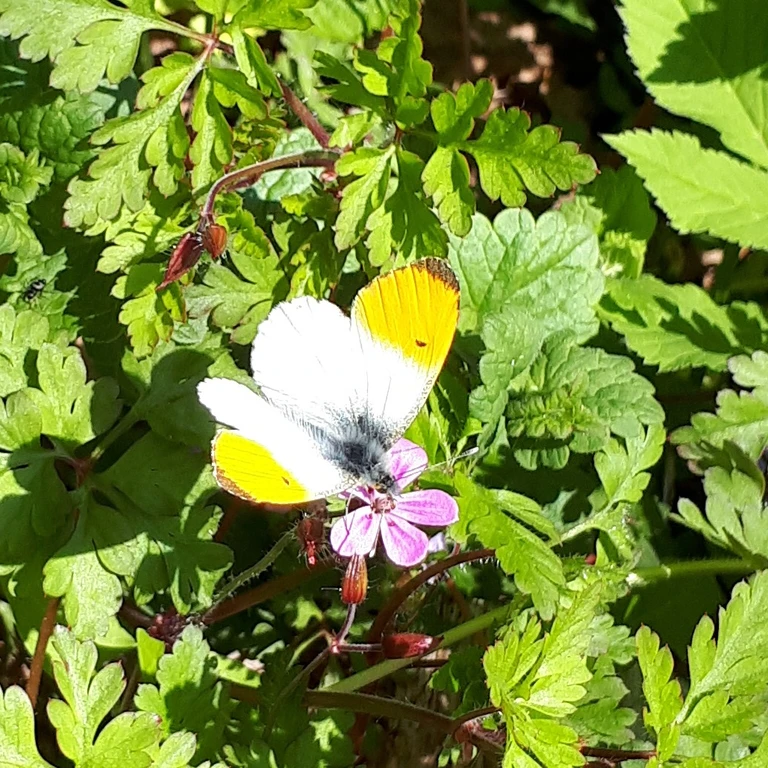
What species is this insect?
Anthocharis cardamines
